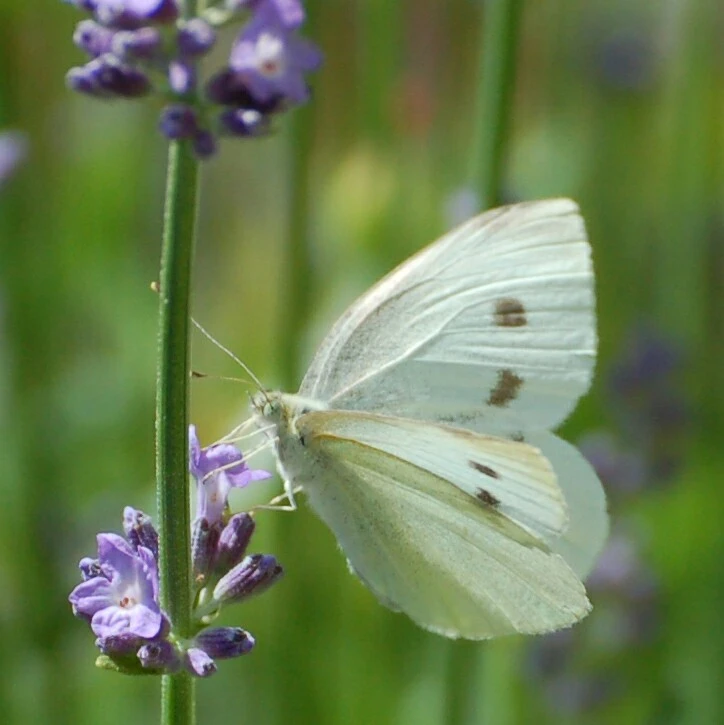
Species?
Pieris rapae
